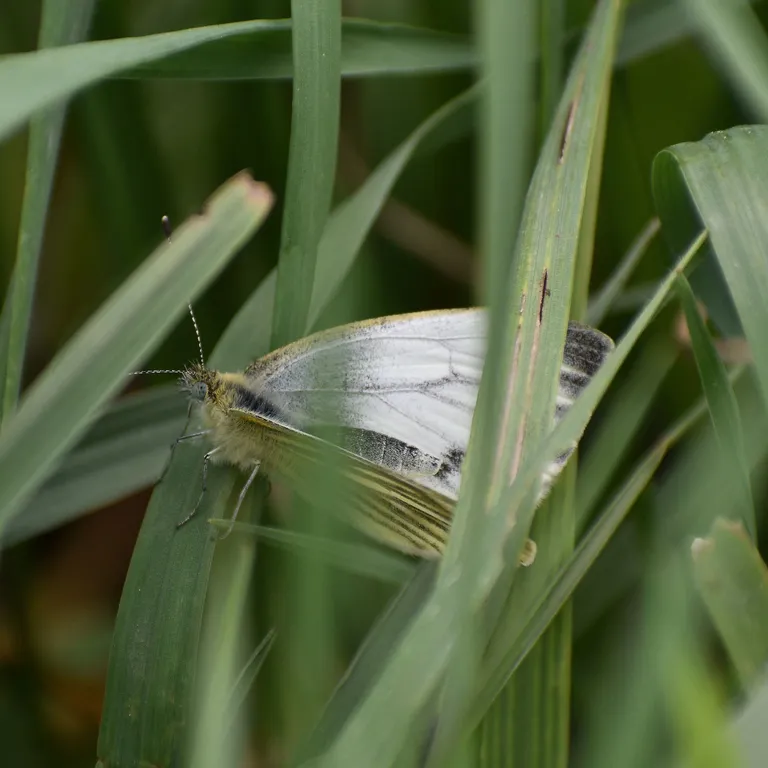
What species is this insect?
Pieris napi
